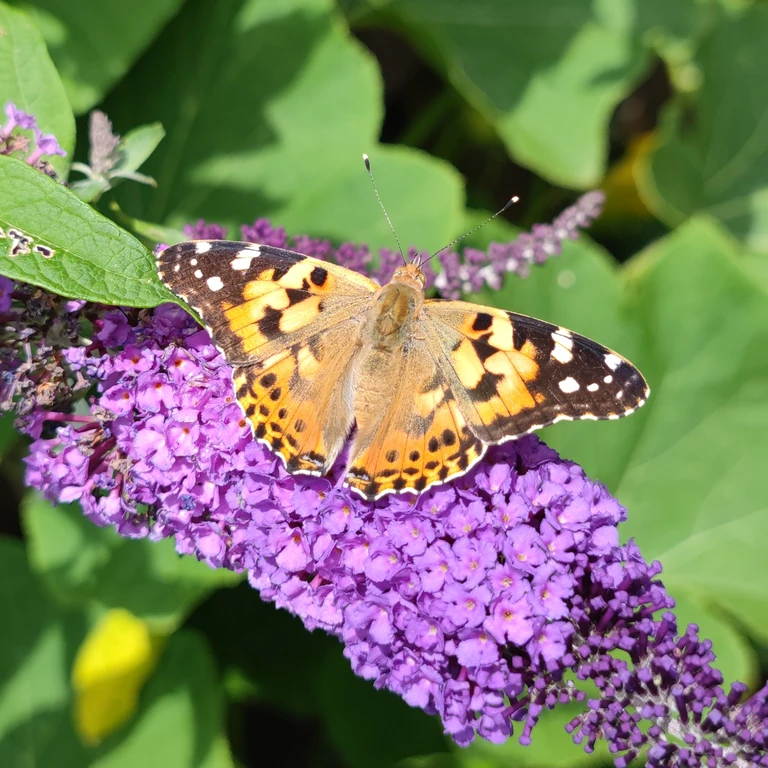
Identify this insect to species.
Vanessa cardui
